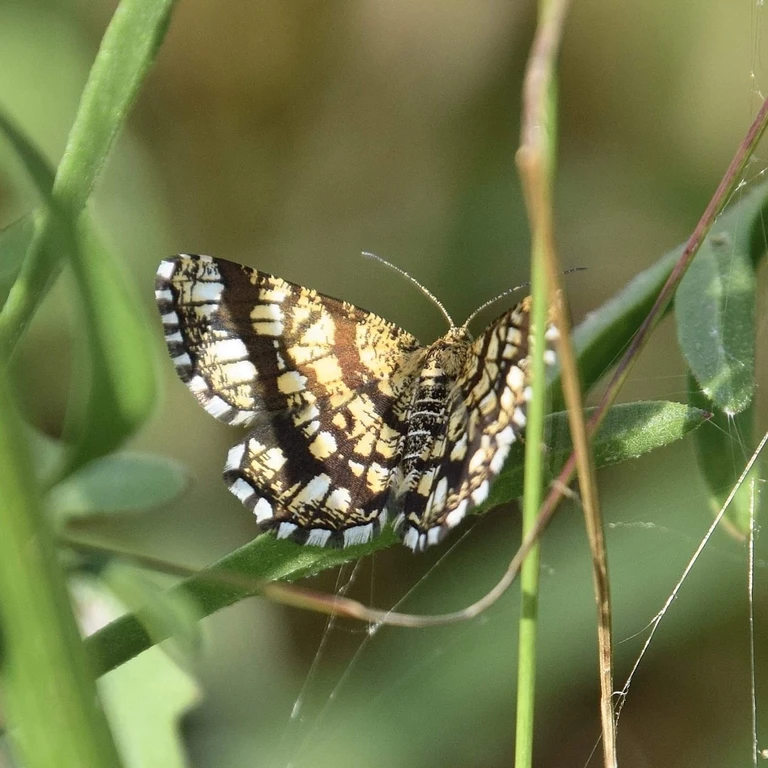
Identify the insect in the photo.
Chiasmia clathrata
